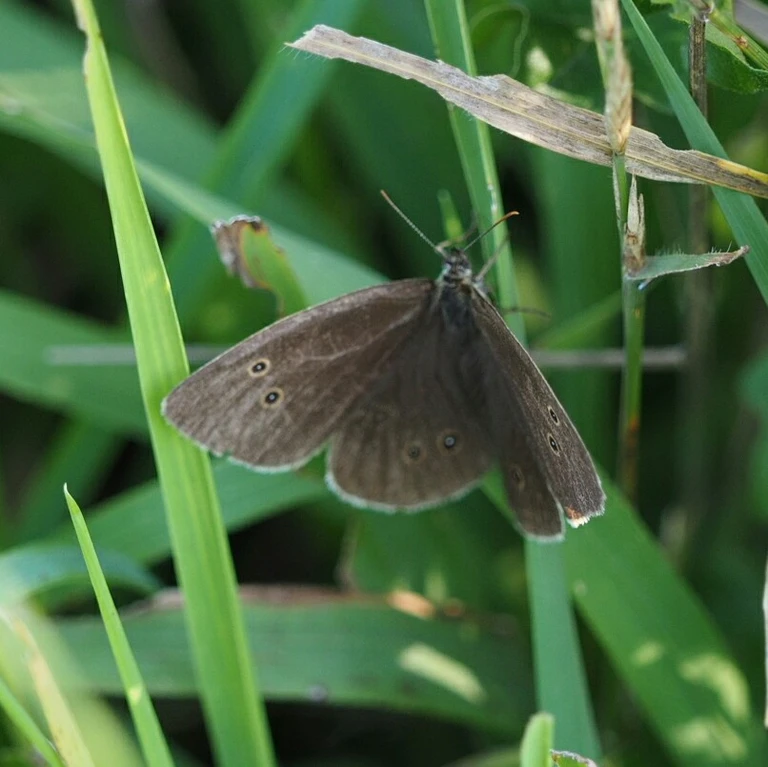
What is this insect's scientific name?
Aphantopus hyperantus
